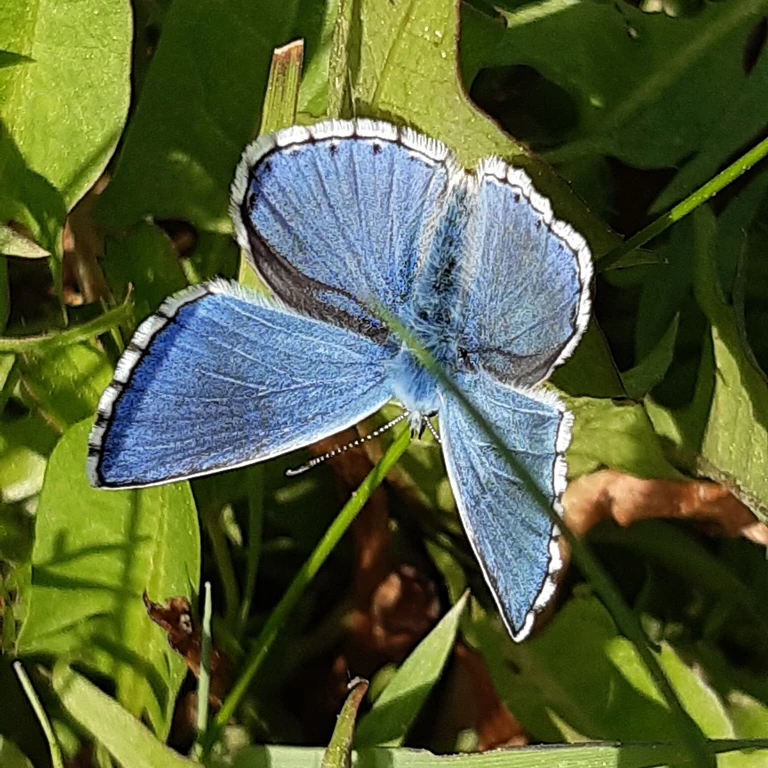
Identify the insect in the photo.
Lysandra bellargus
